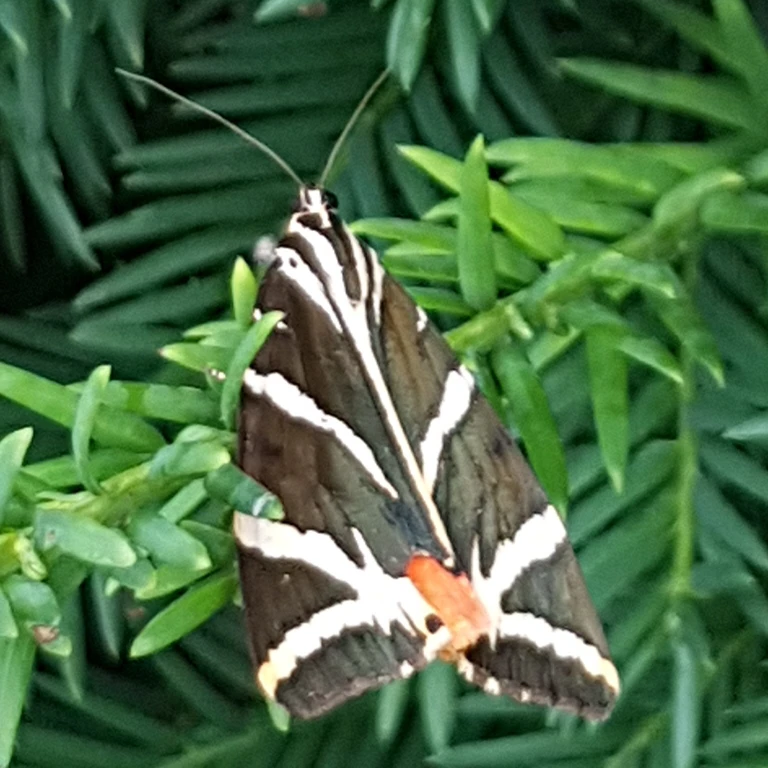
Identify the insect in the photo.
Euplagia quadripunctaria
